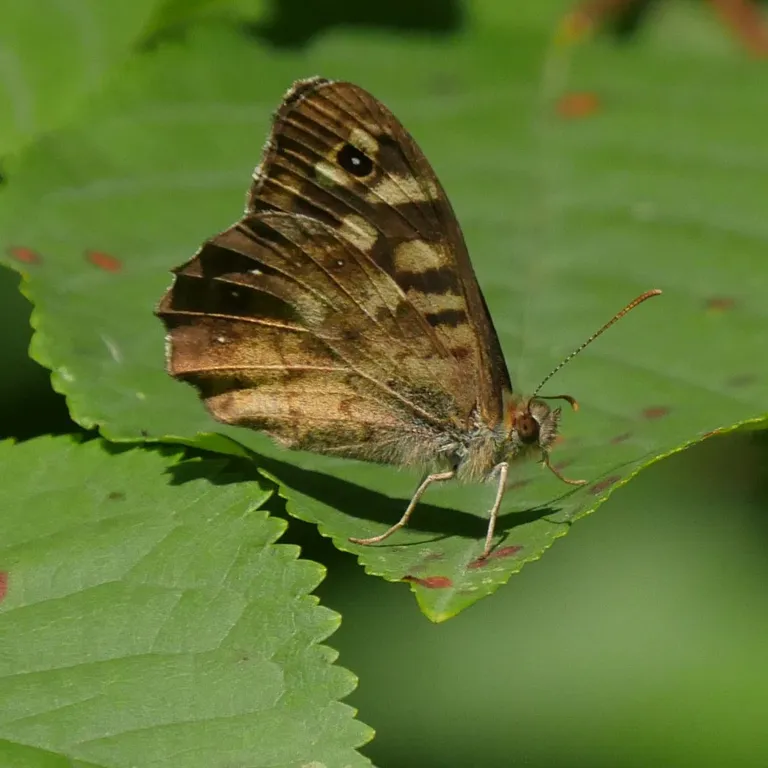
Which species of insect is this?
Pararge aegeria
